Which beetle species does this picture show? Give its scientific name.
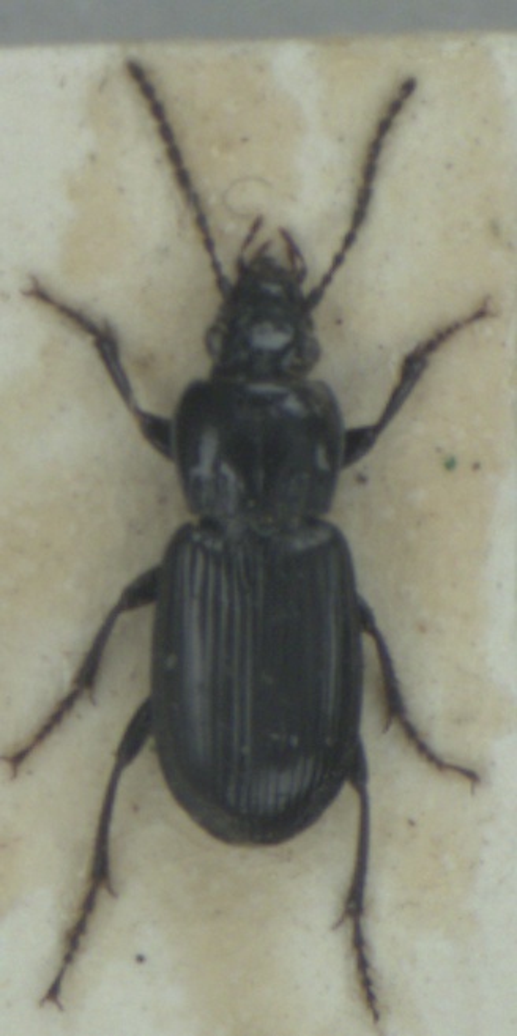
Pterostichus anthracinus
